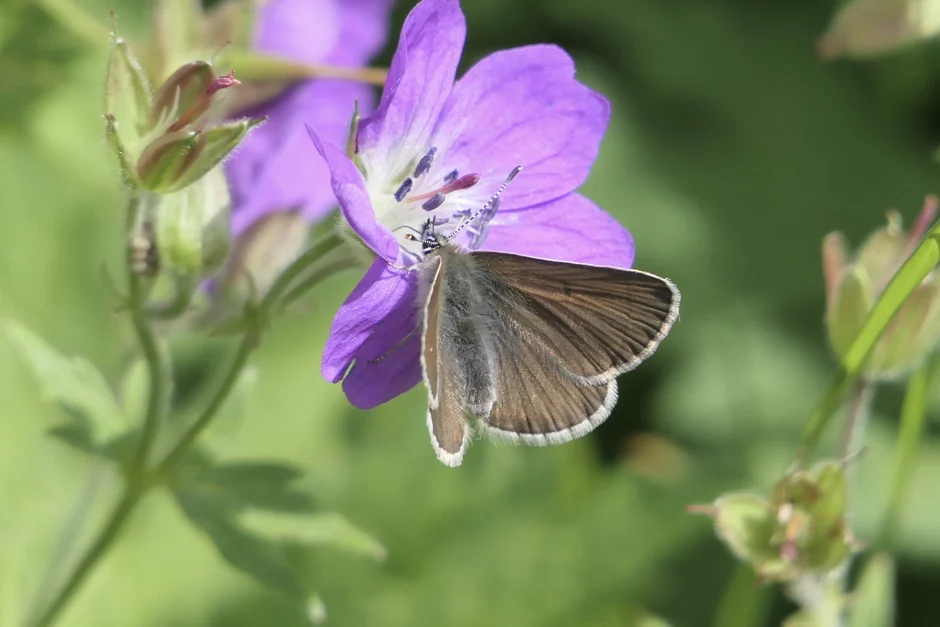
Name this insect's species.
Eumedonia eumedon
